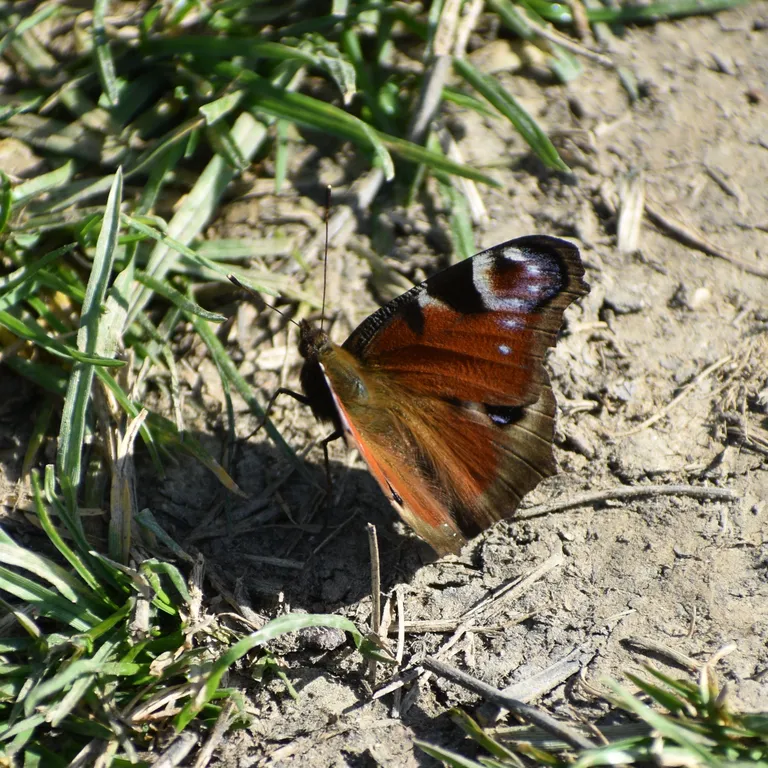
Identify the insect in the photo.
Aglais io
